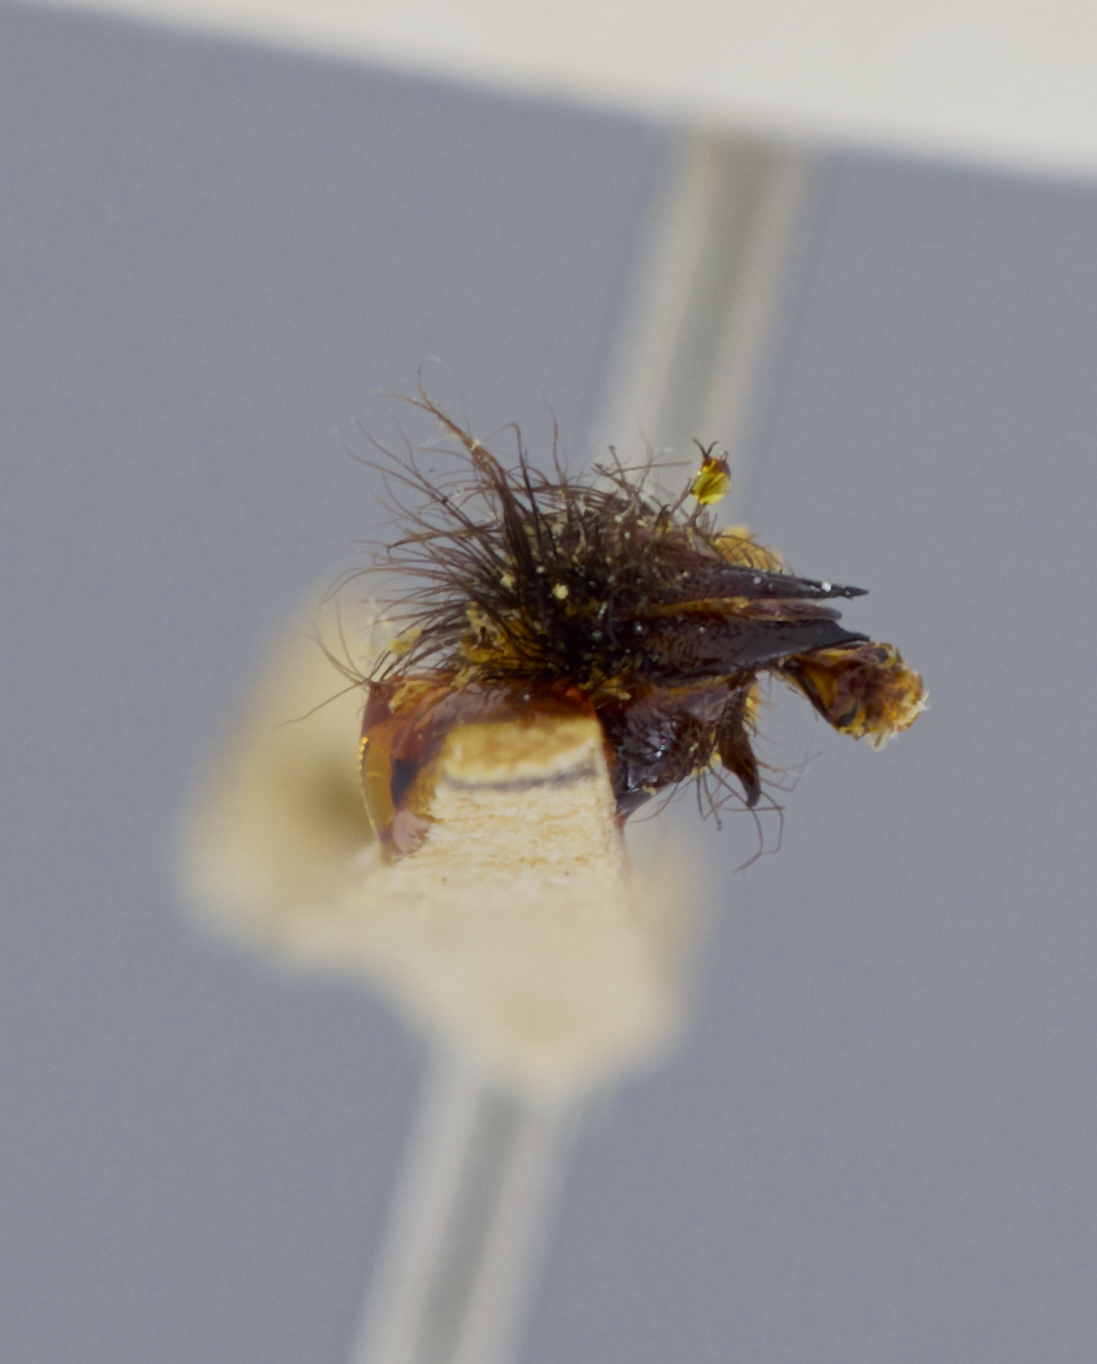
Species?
Sarcophaga knabi (also Parasarcophaga knabi)
